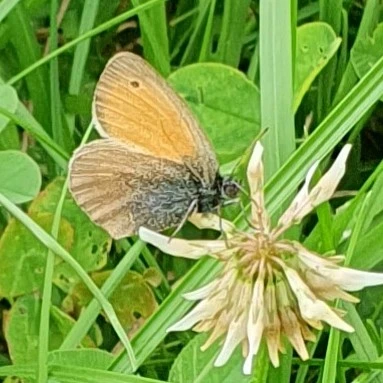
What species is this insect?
Coenonympha pamphilus
